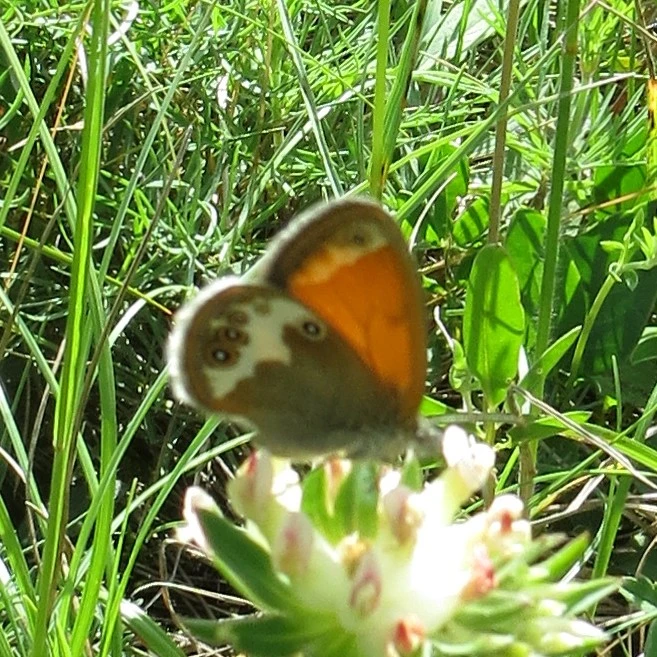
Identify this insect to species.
Coenonympha arcania
